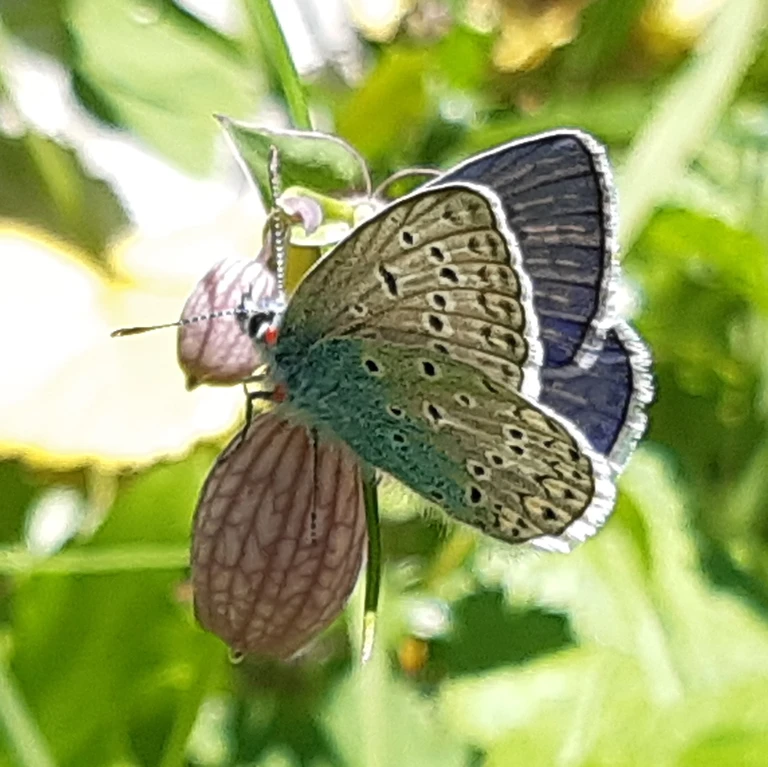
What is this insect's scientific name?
Polyommatus icarus
